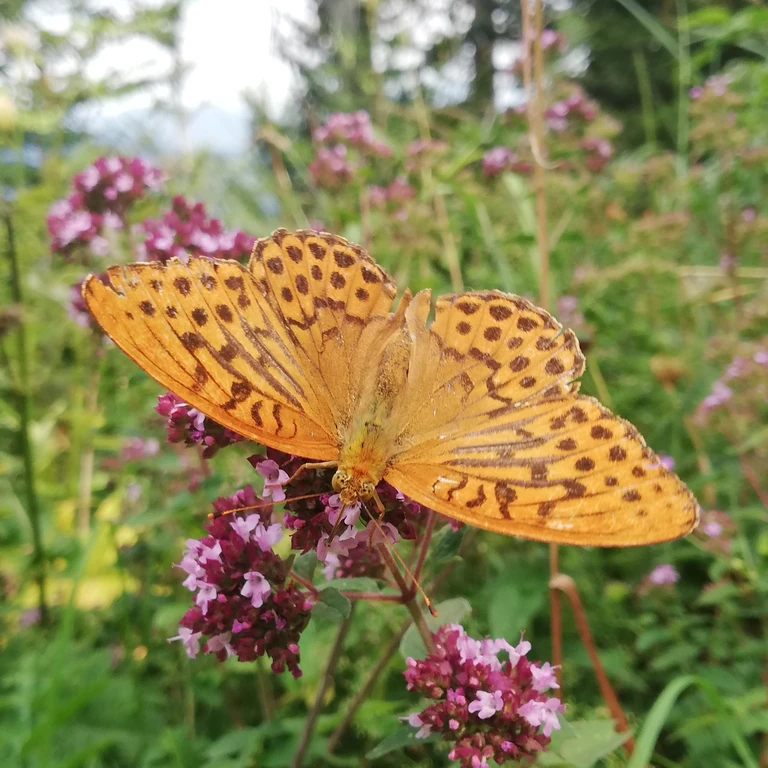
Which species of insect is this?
Argynnis paphia
